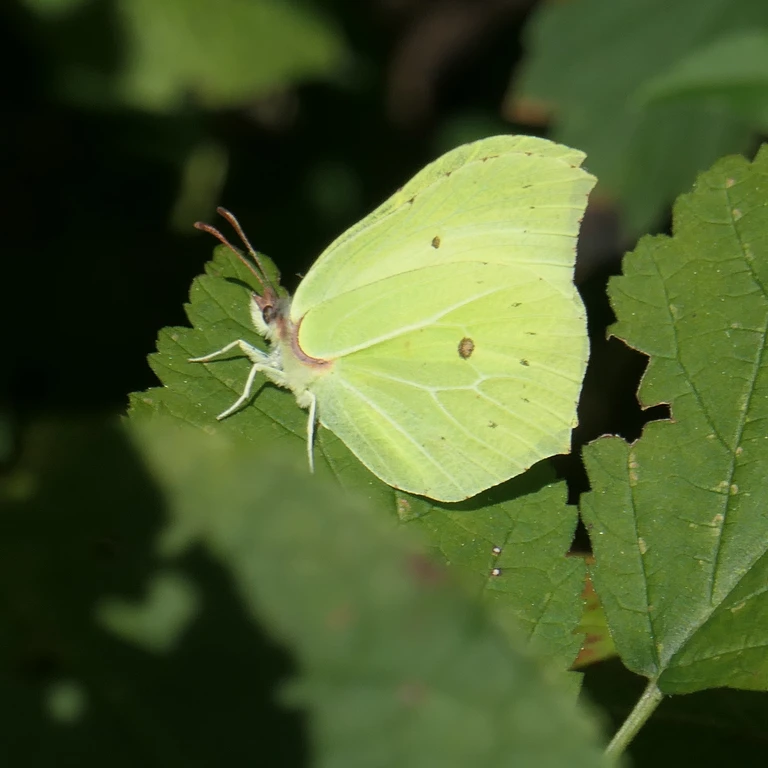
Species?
Gonepteryx rhamni
